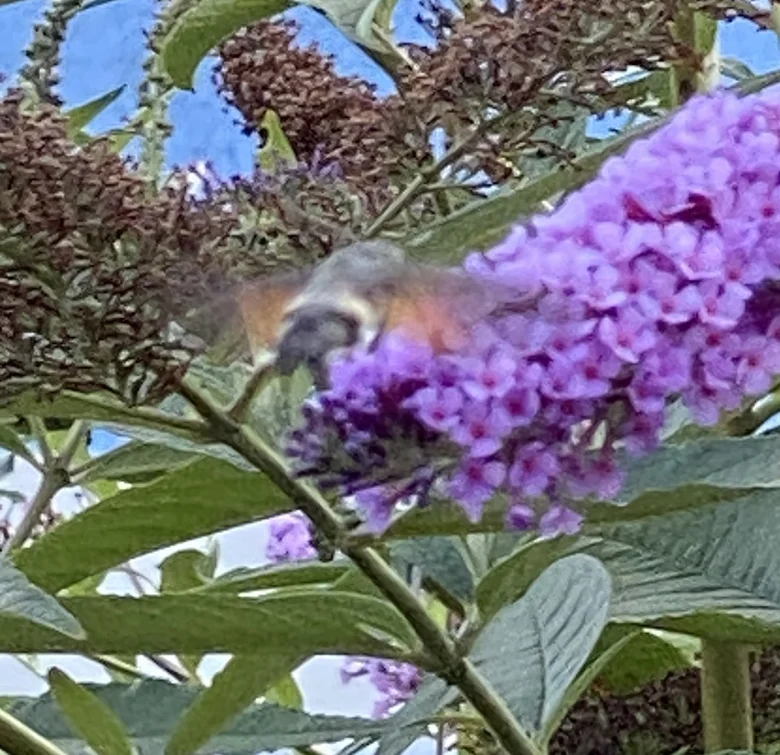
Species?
Macroglossum stellatarum
